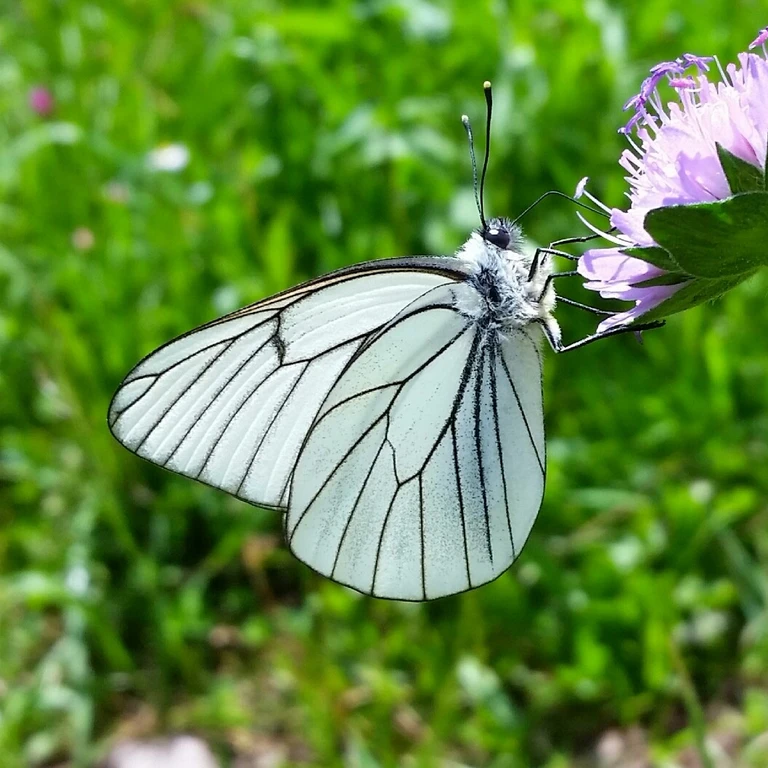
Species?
Aporia crataegi
